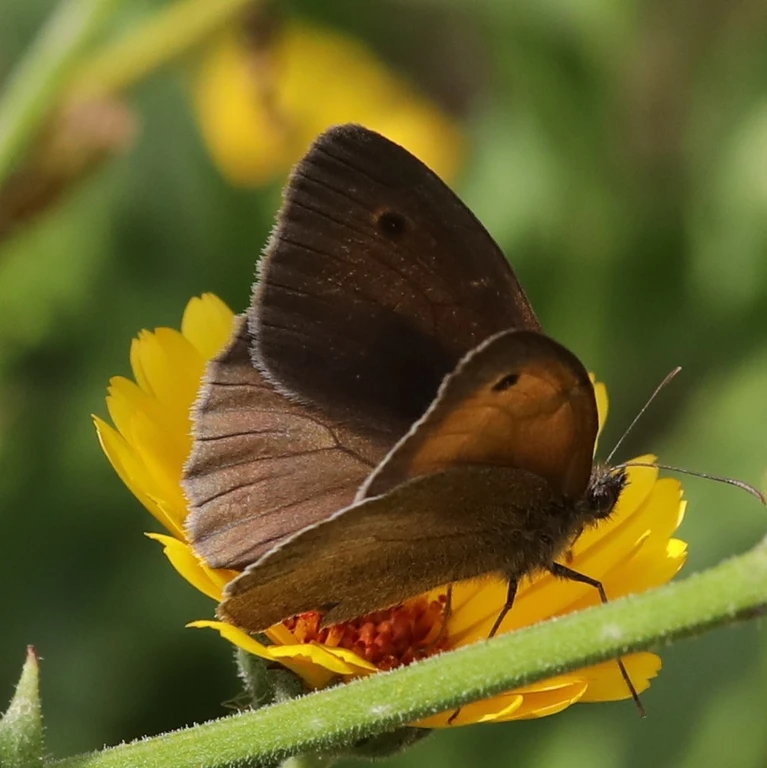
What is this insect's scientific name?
Maniola jurtina
